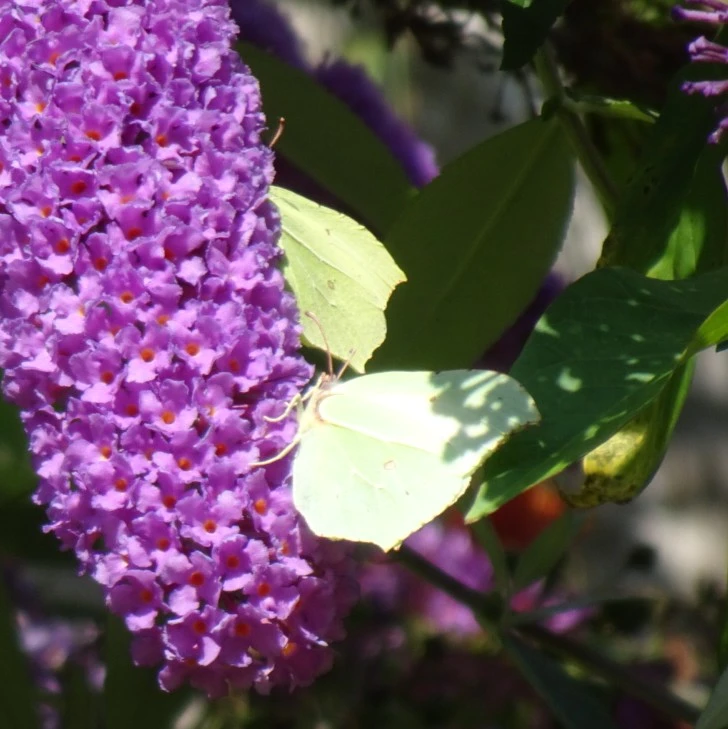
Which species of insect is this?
Gonepteryx rhamni
